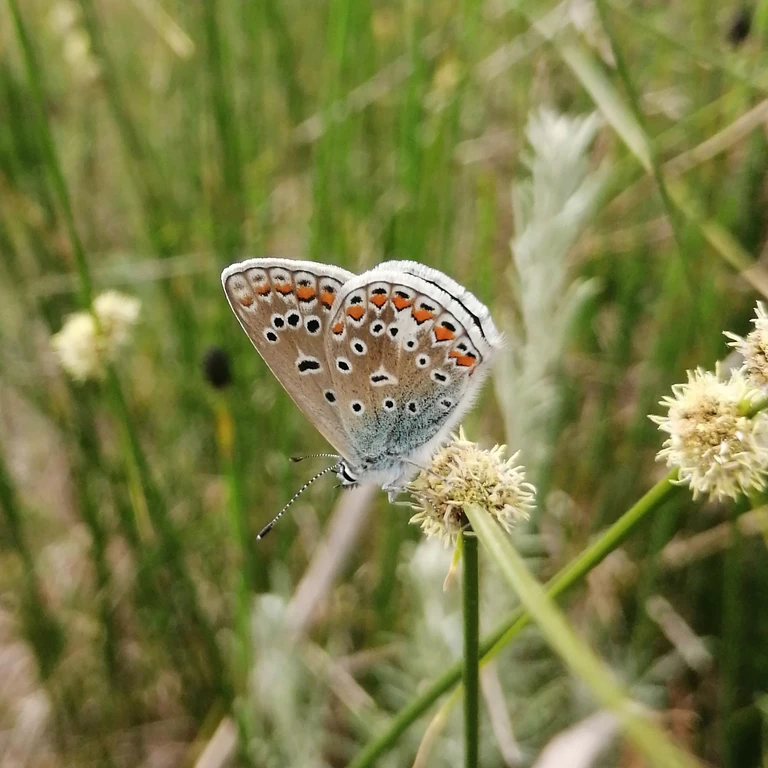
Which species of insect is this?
Polyommatus icarus
